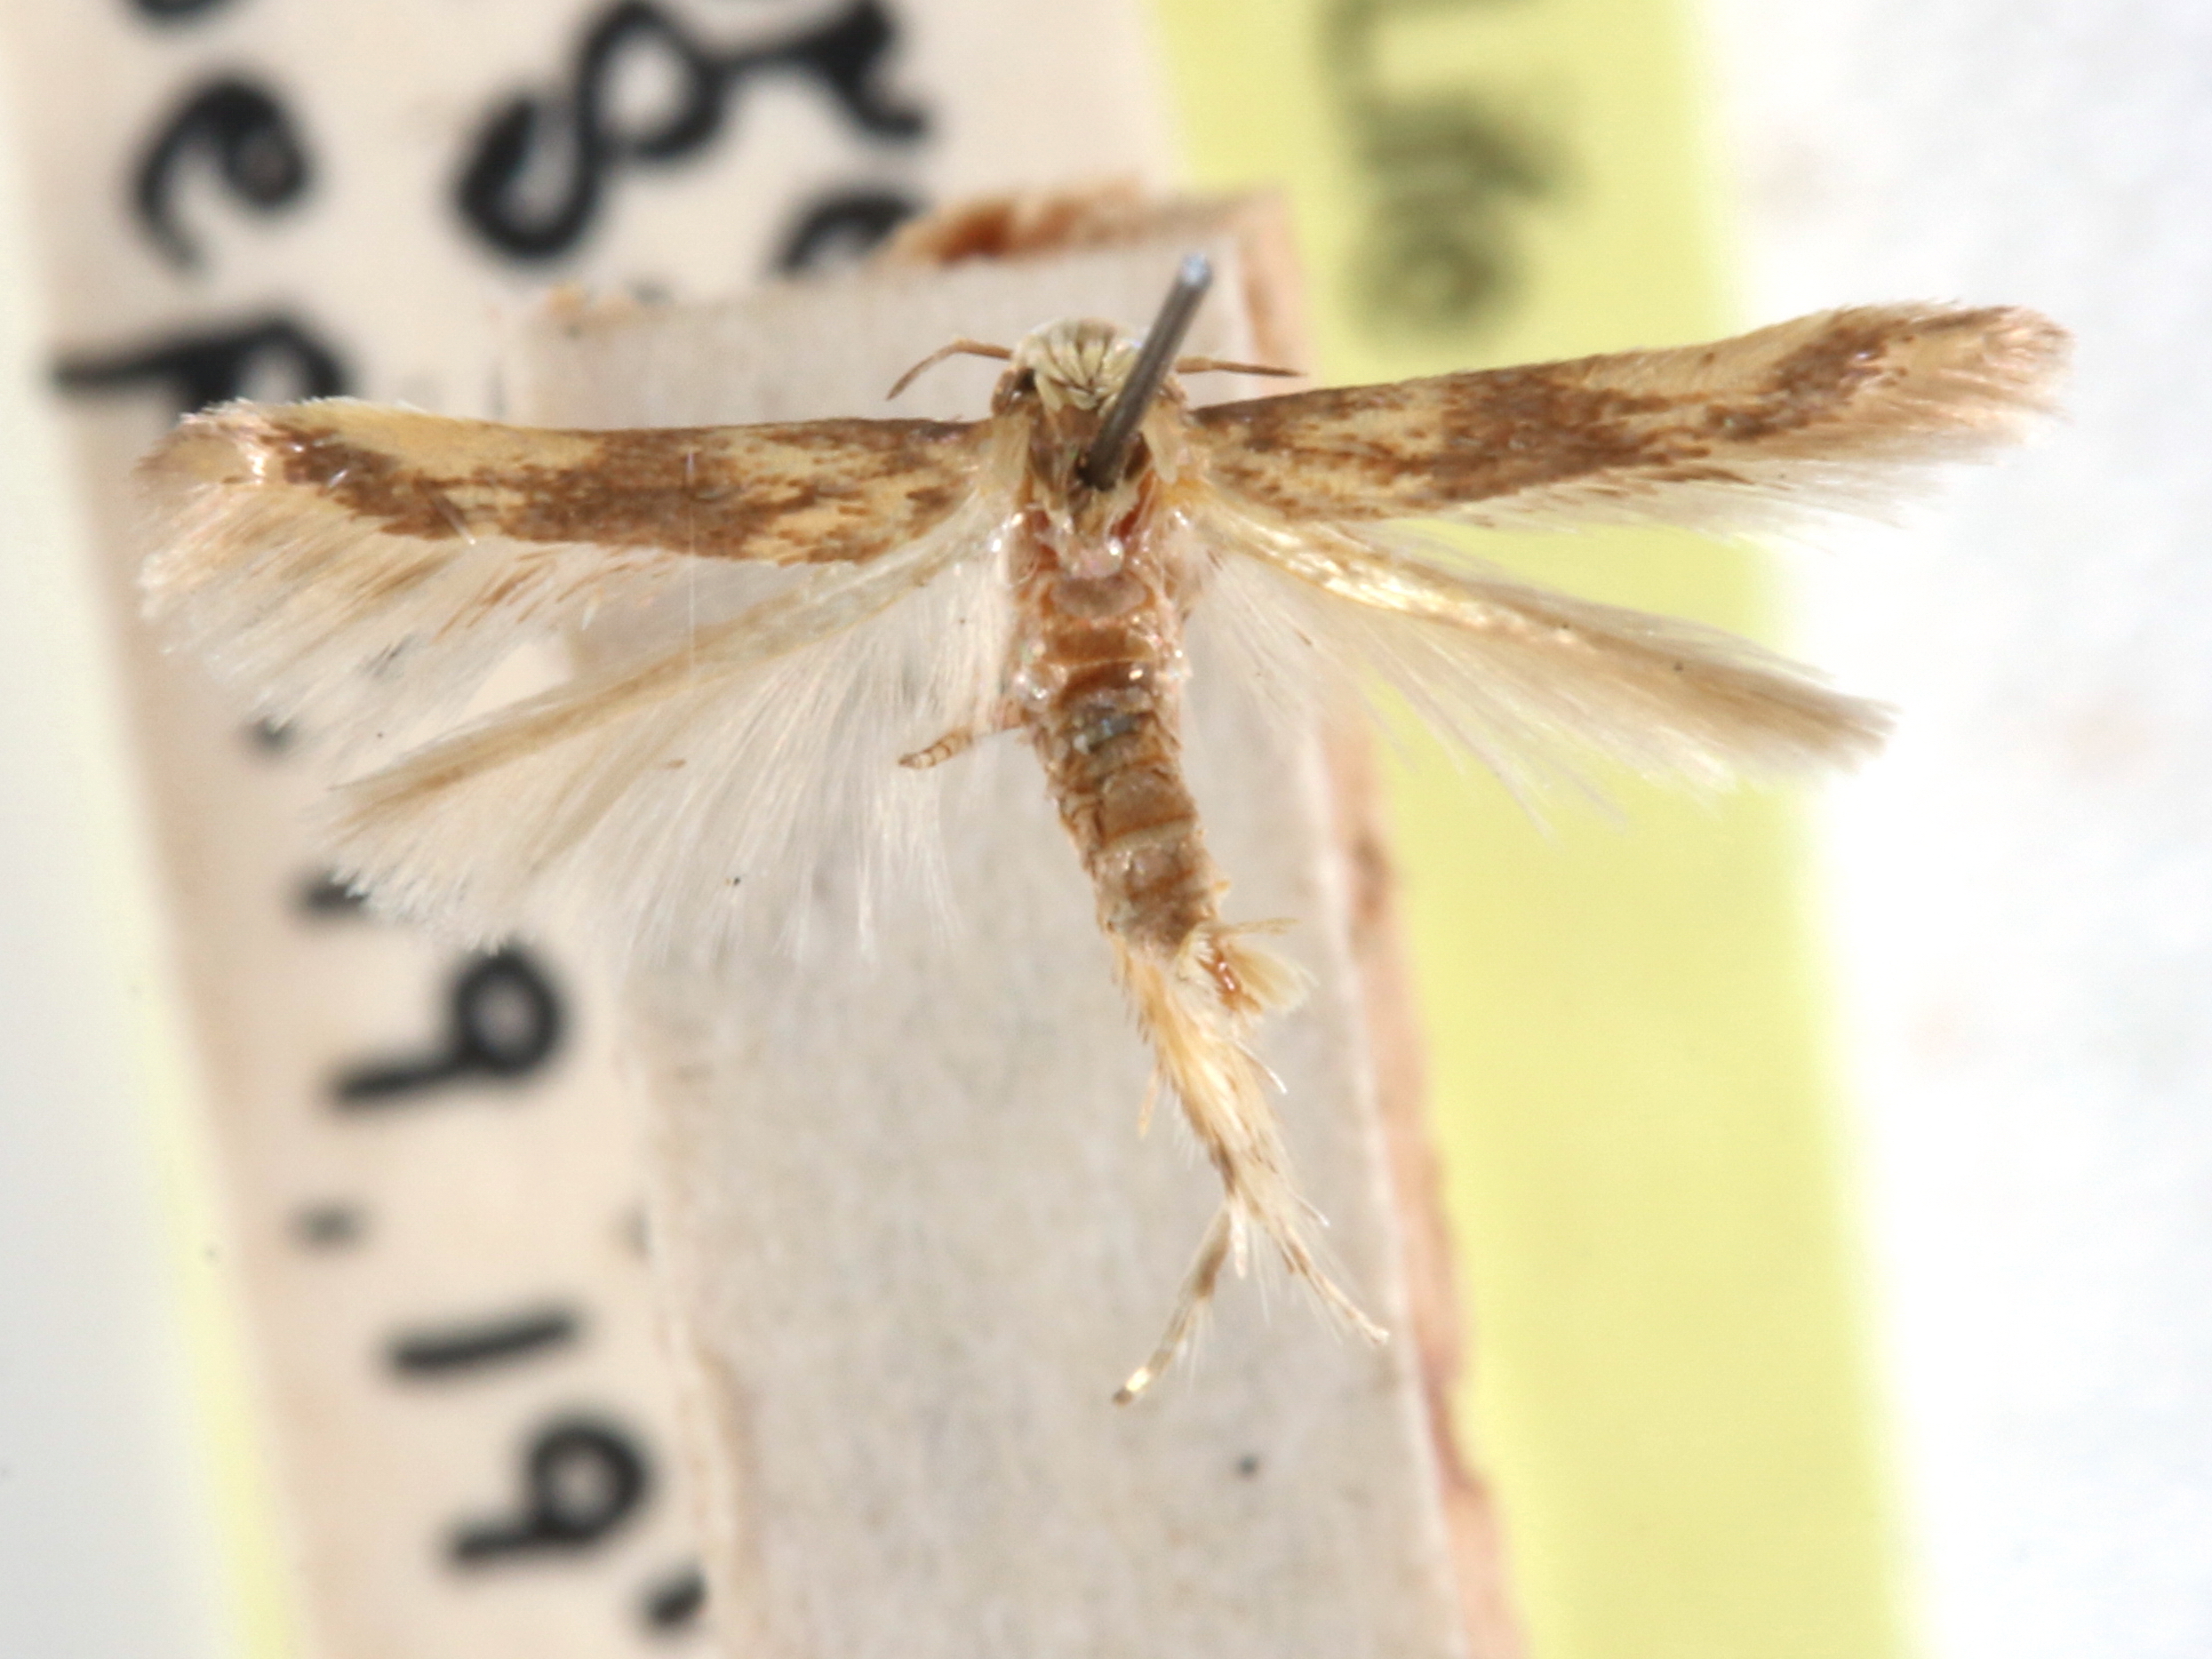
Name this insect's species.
Tortilia viatrix
